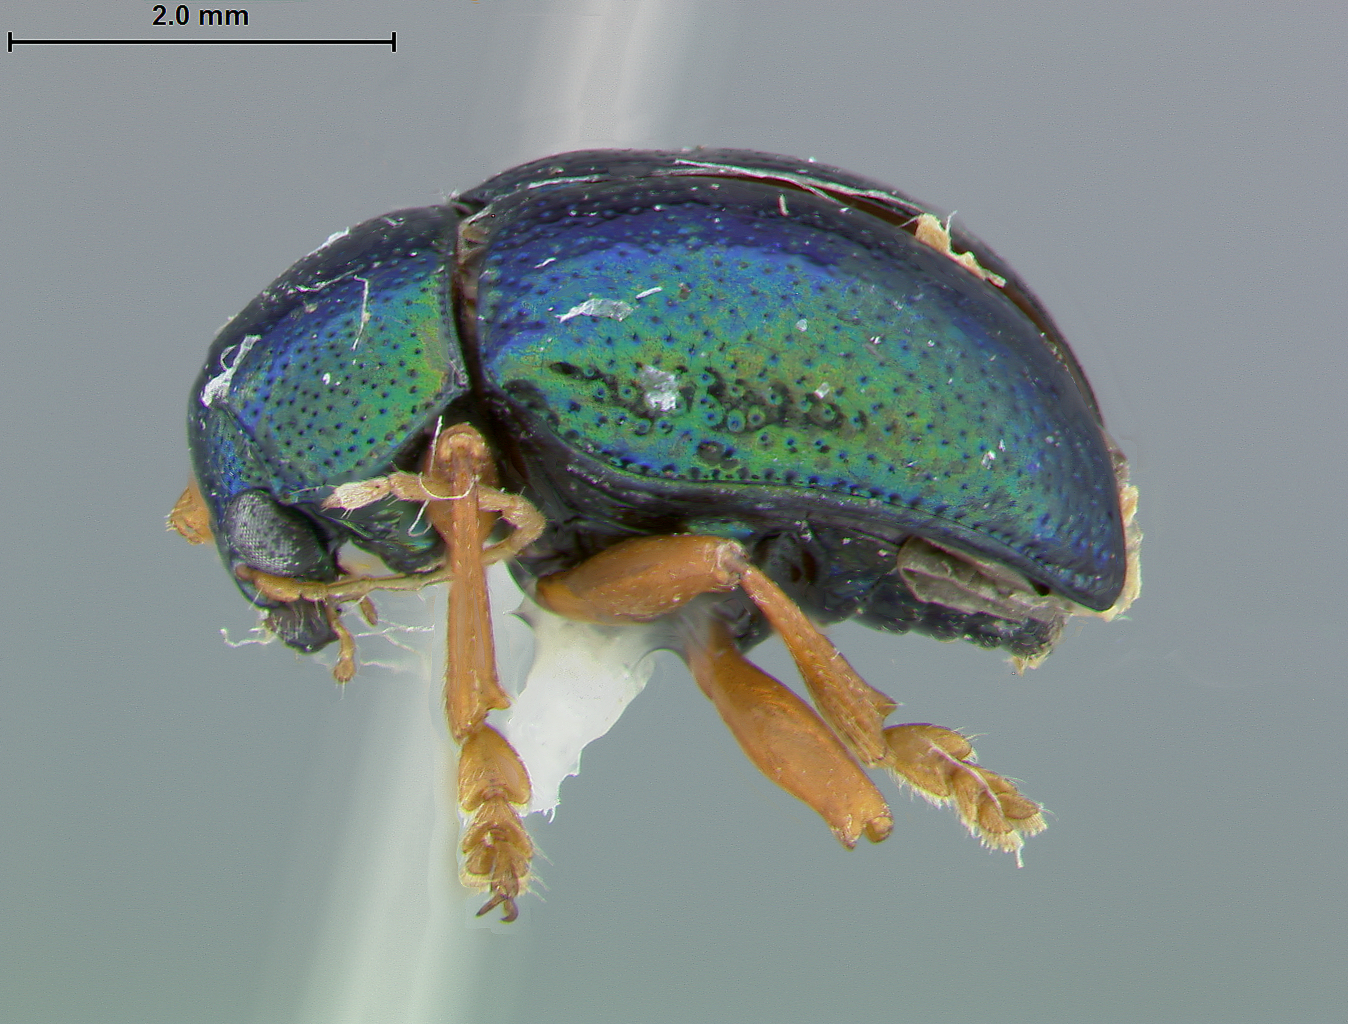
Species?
Colaspis amplicollis
